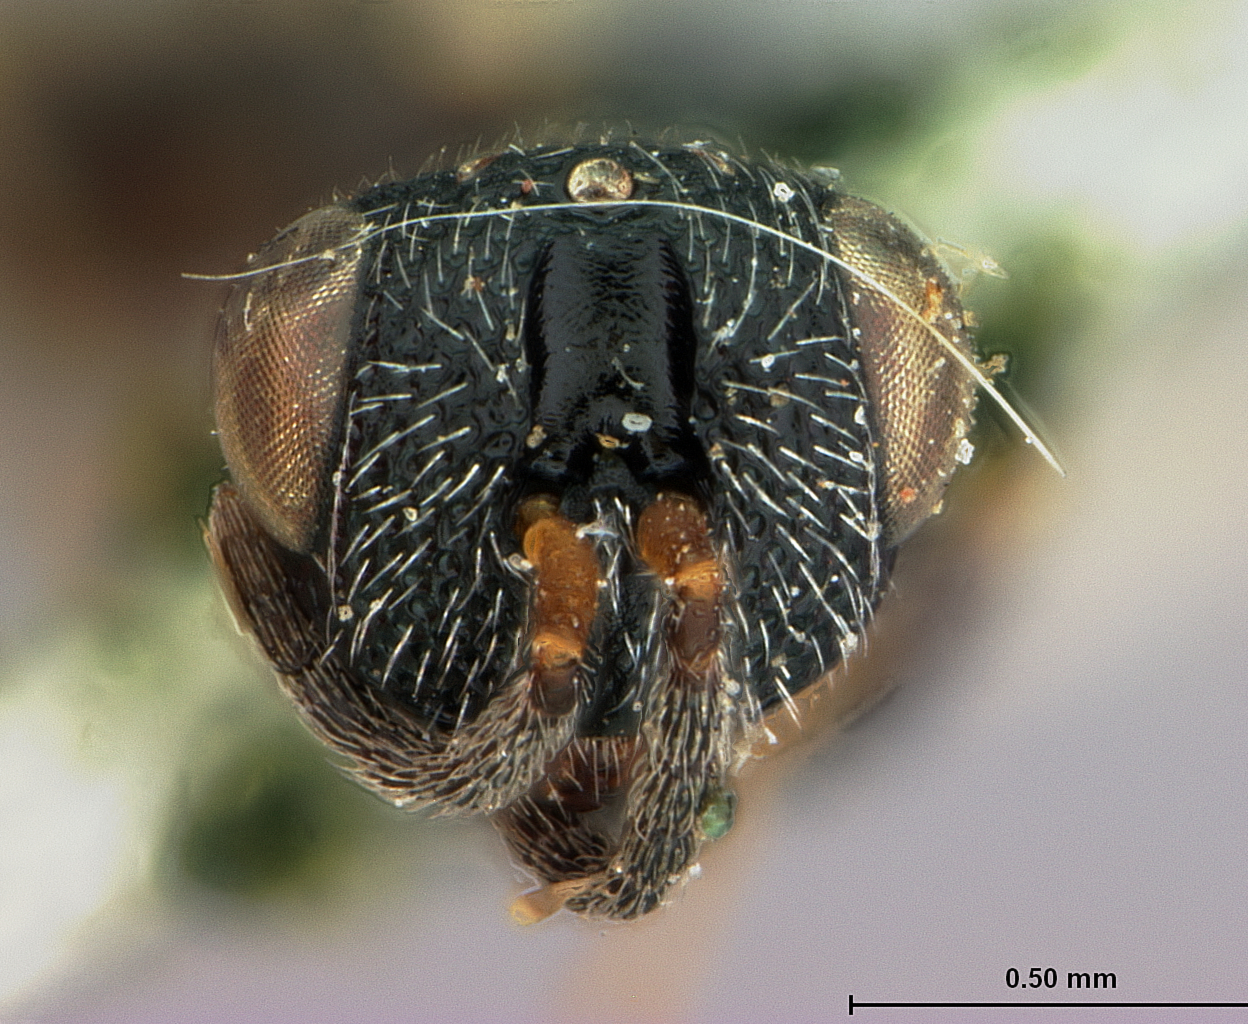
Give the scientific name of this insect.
Isosoma abnorme
